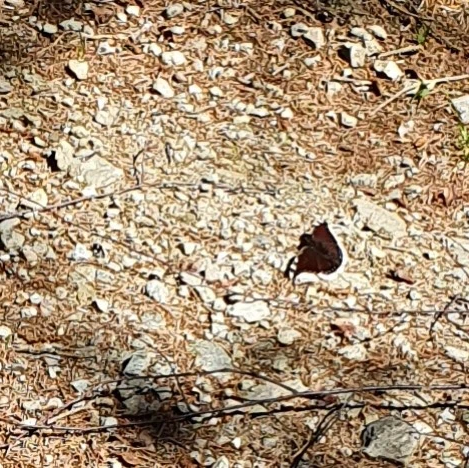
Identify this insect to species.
Nymphalis antiopa
